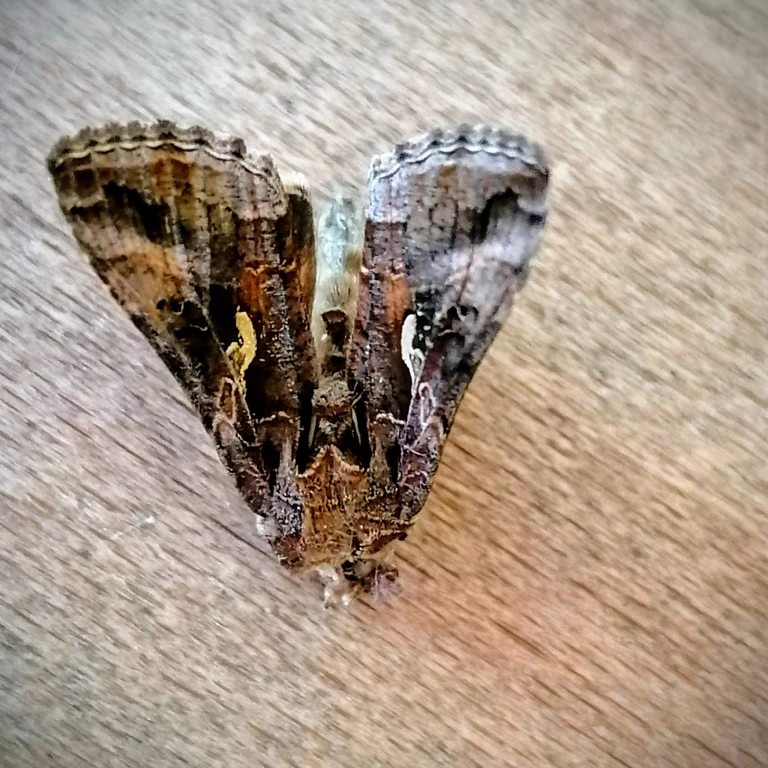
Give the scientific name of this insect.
Autographa gamma
